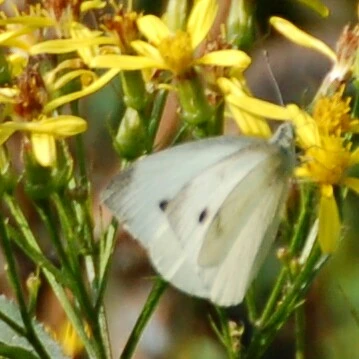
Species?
Pieris rapae
